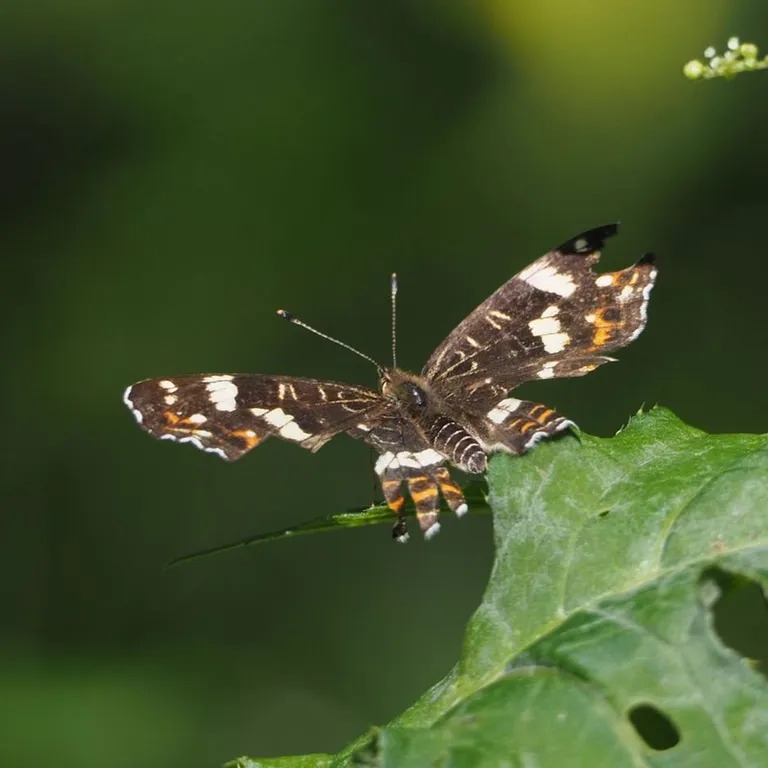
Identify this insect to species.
Araschnia levana
